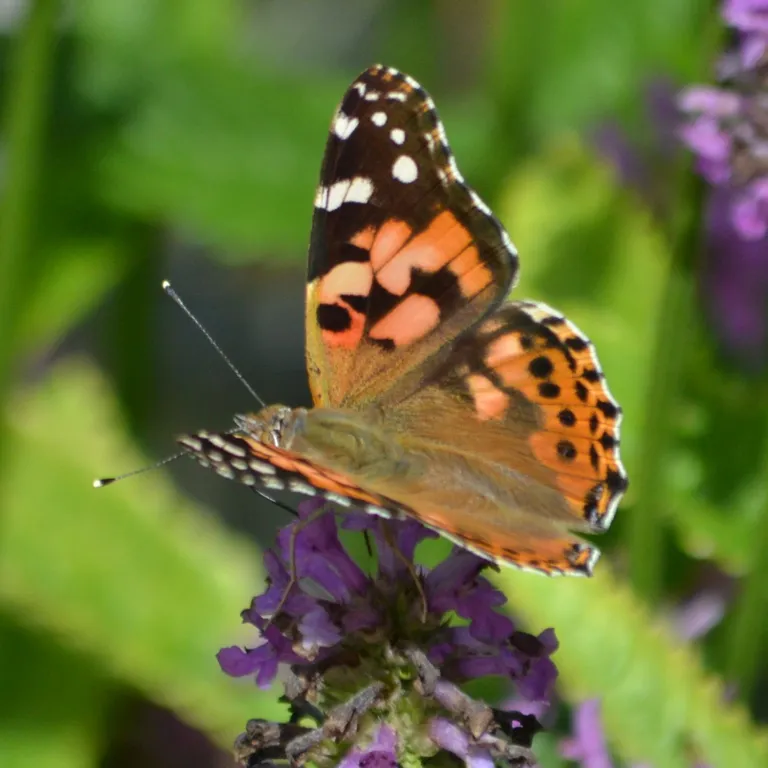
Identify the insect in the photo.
Vanessa cardui
